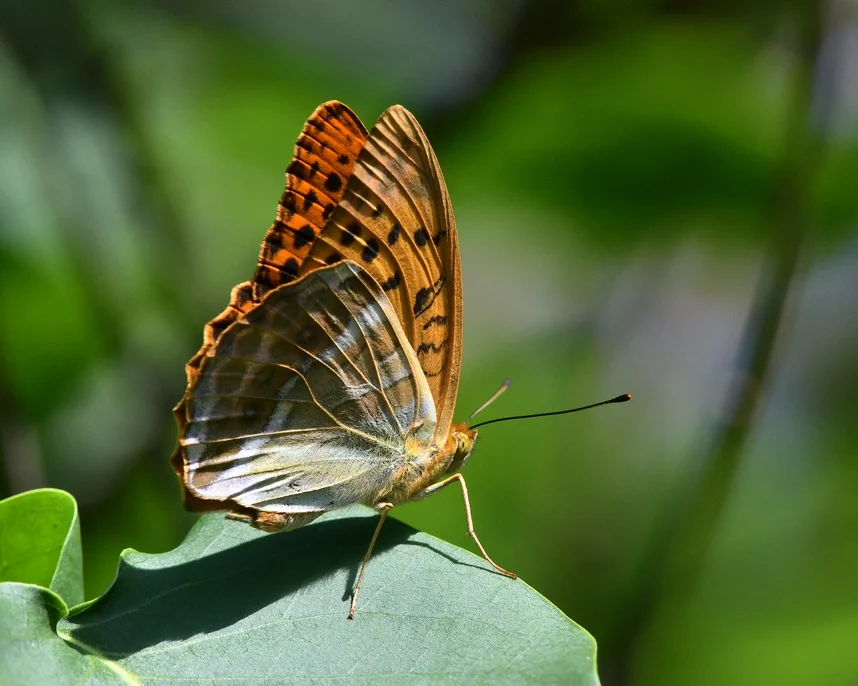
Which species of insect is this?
Argynnis paphia
